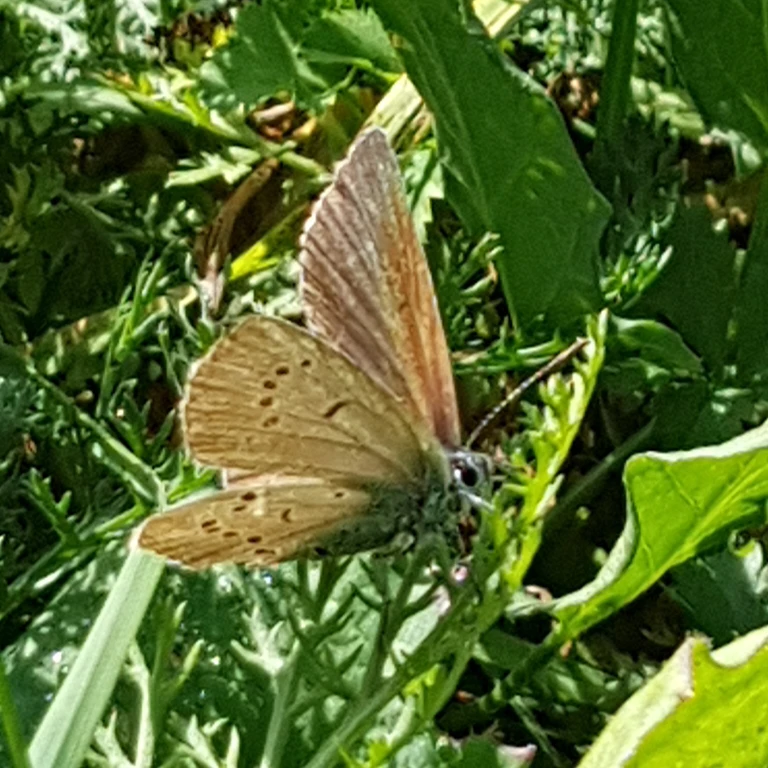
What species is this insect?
Cyaniris semiargus
